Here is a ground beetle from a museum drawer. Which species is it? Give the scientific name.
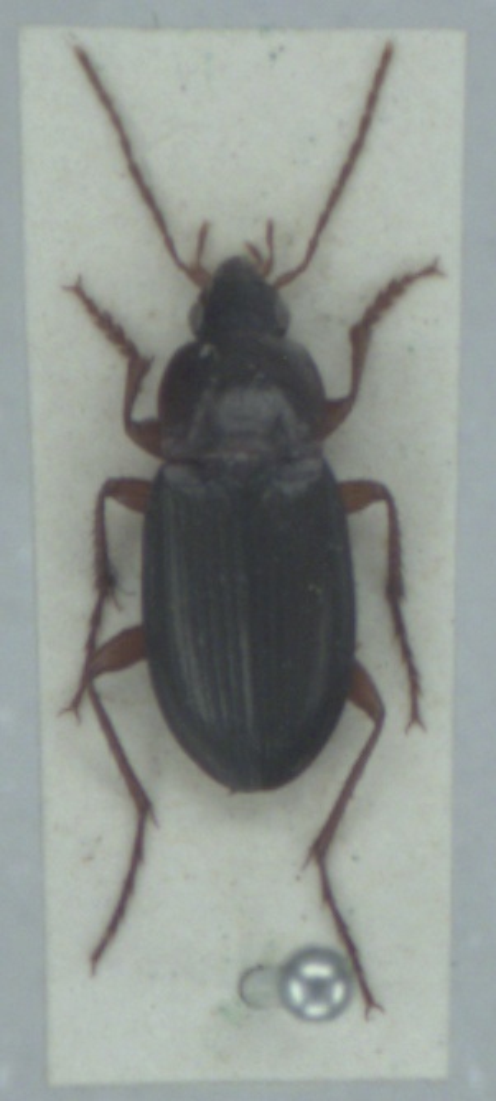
Calathus erratus
